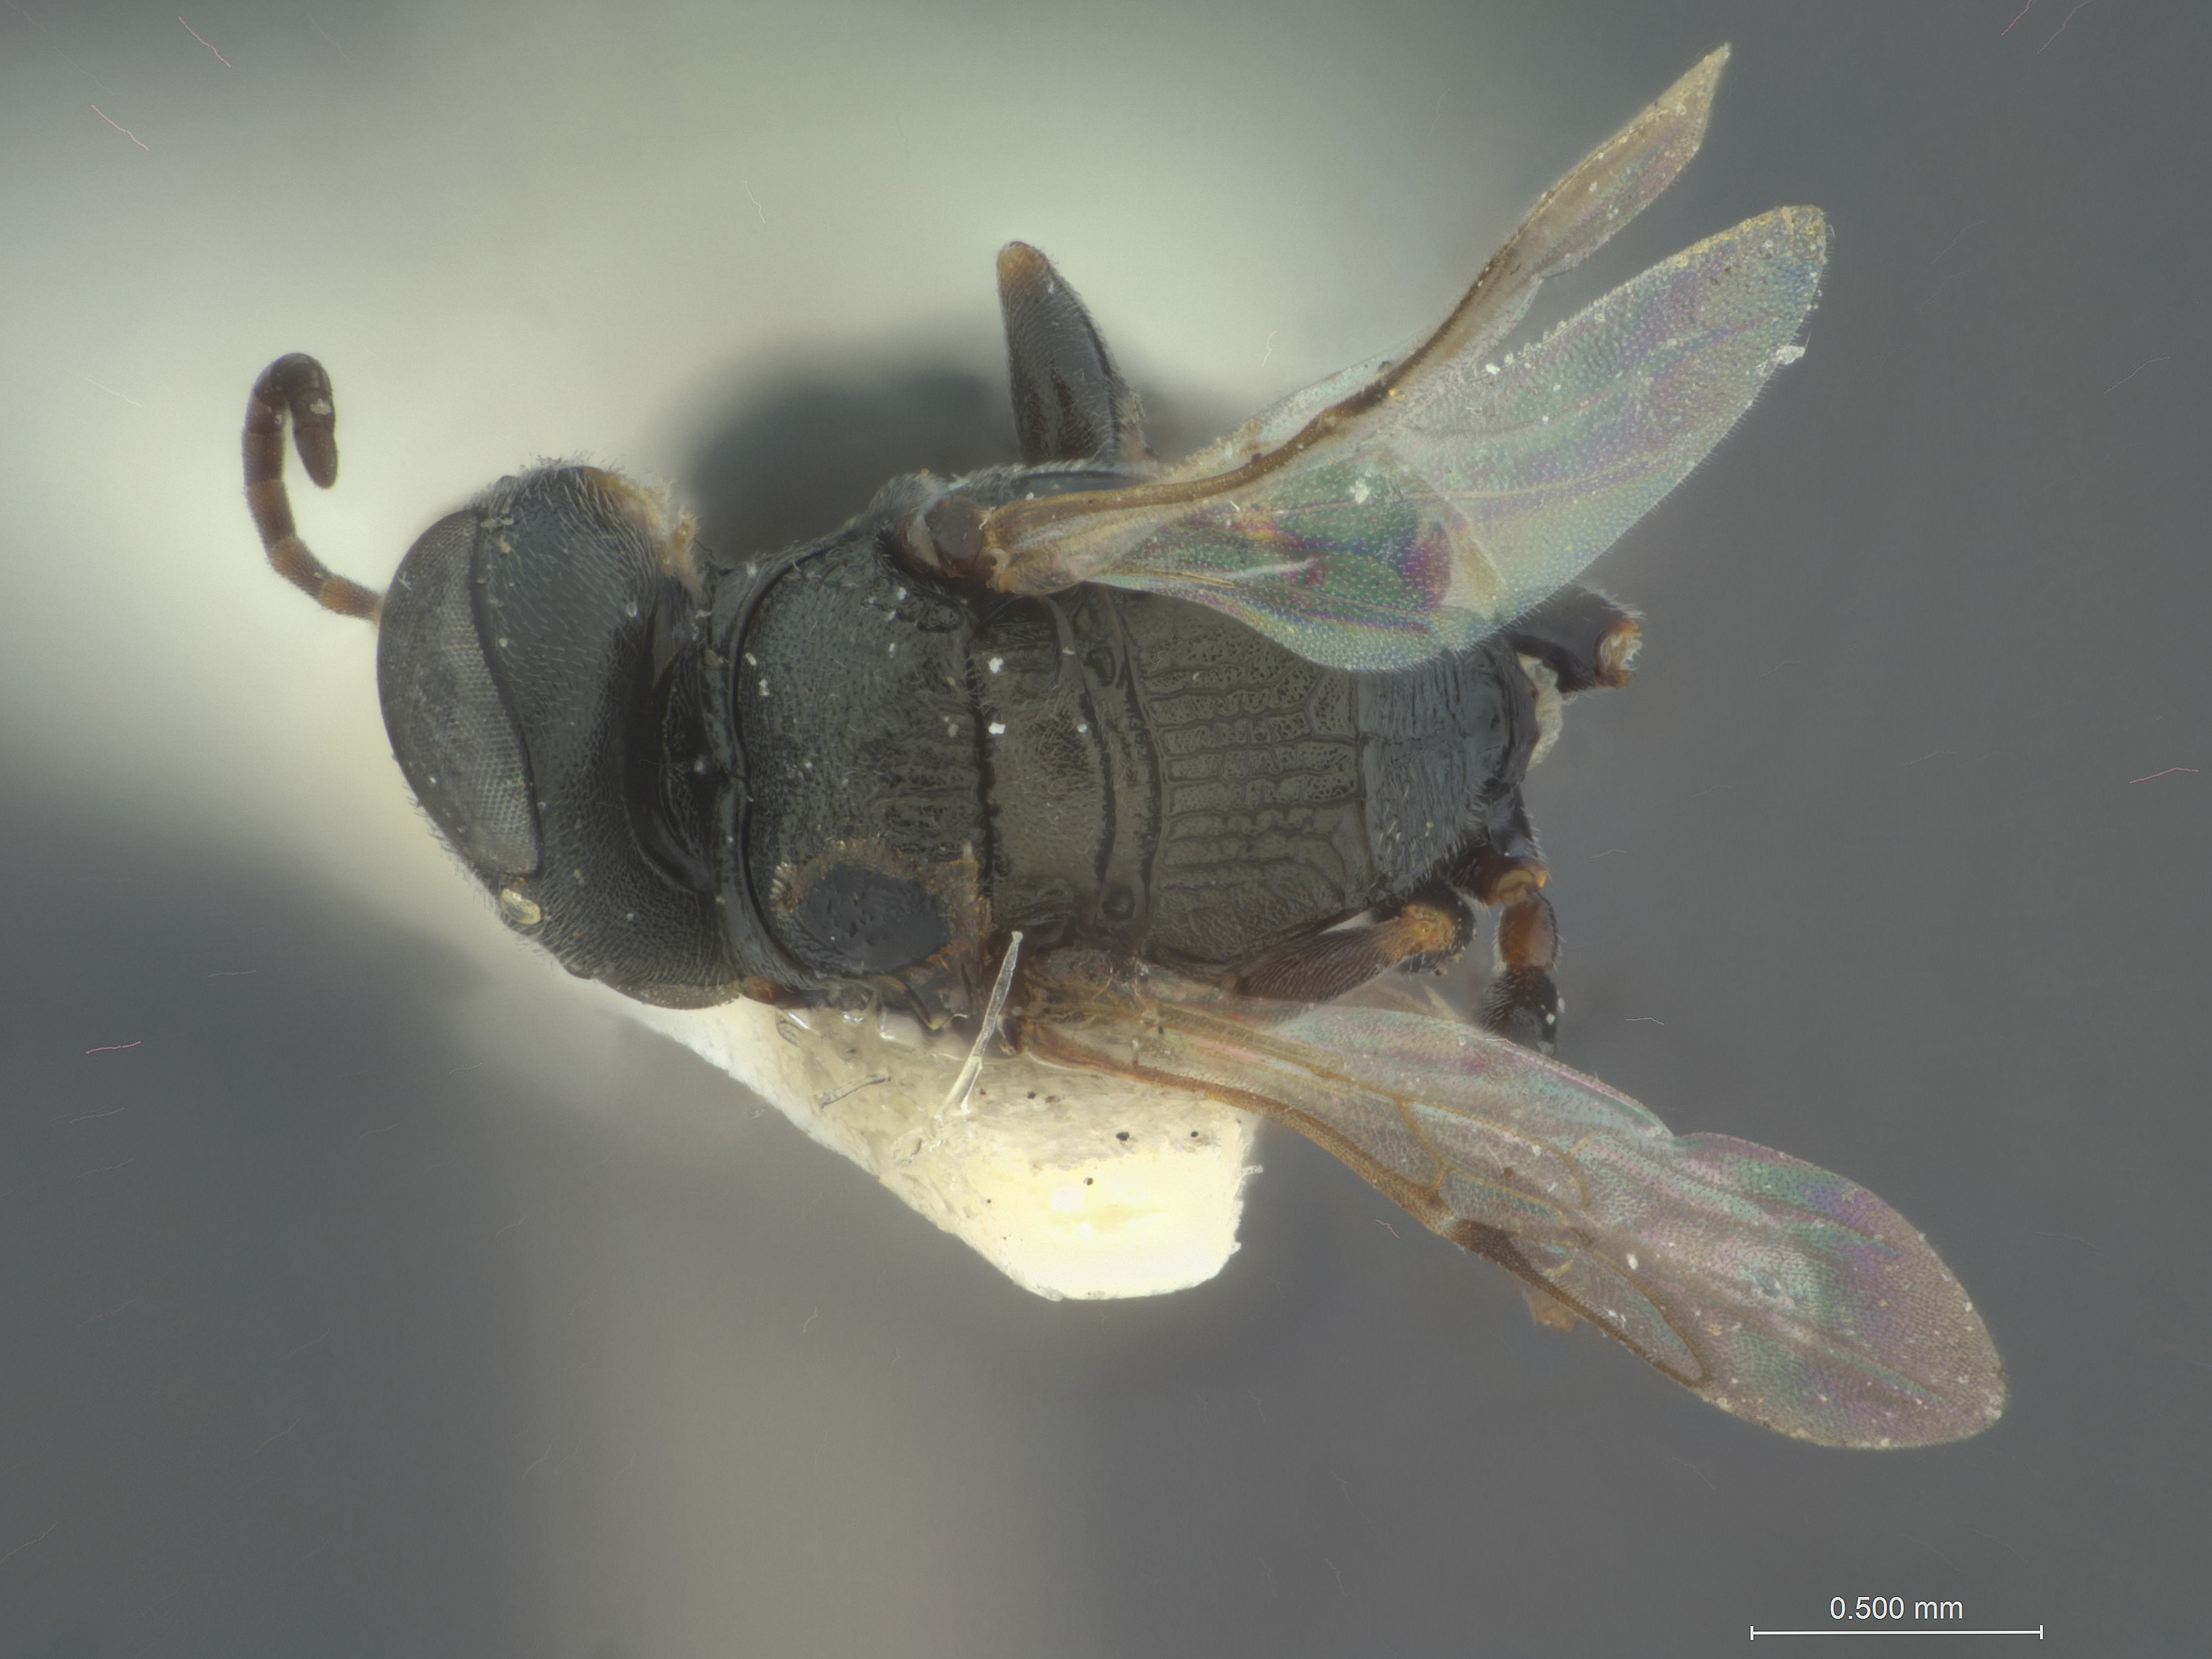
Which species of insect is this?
Nitela leoni
